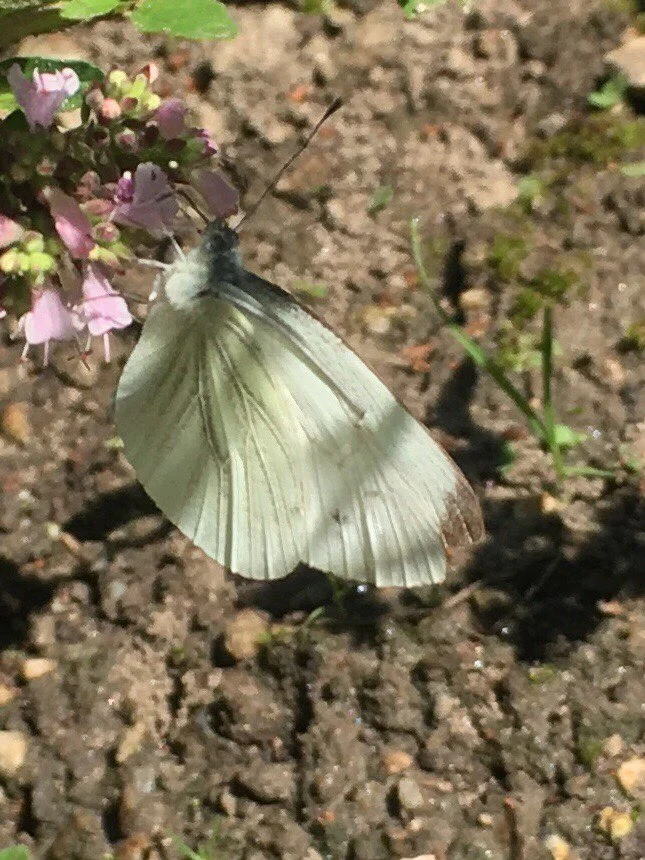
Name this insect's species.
Pieris napi
